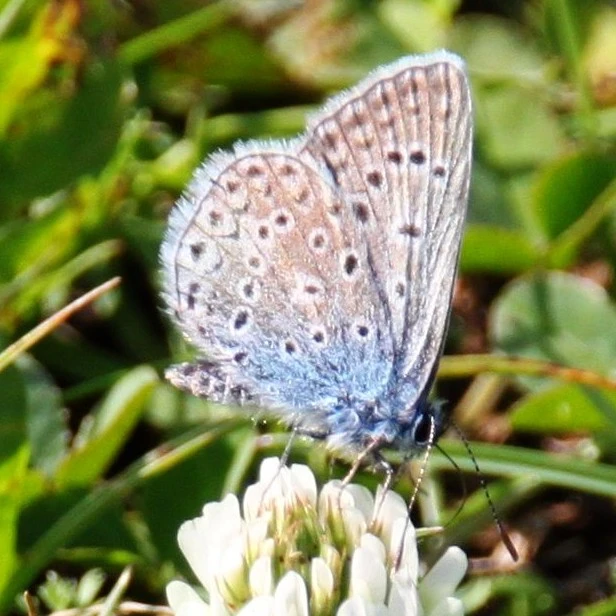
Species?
Polyommatus icarus
